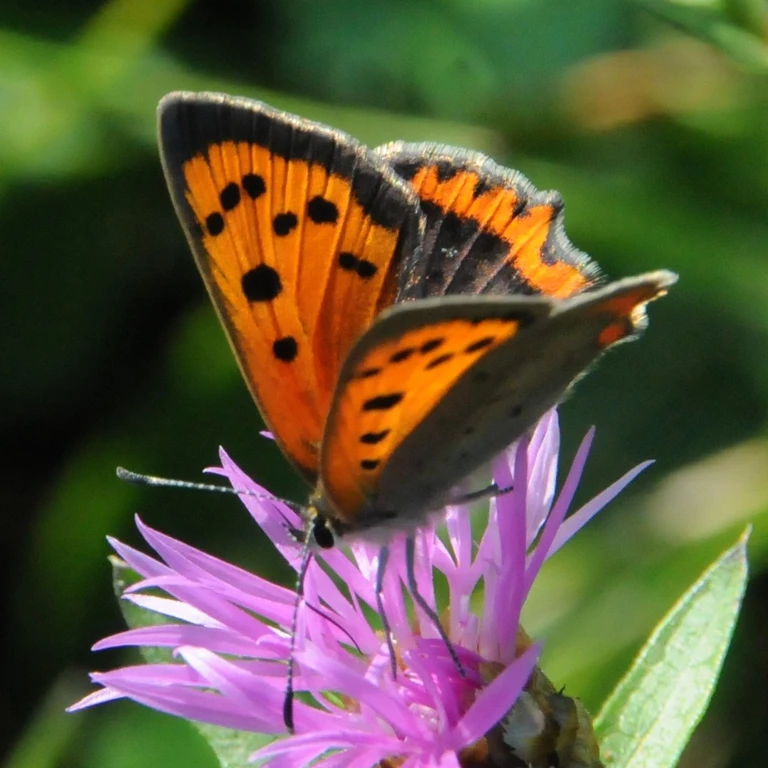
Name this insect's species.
Lycaena phlaeas
